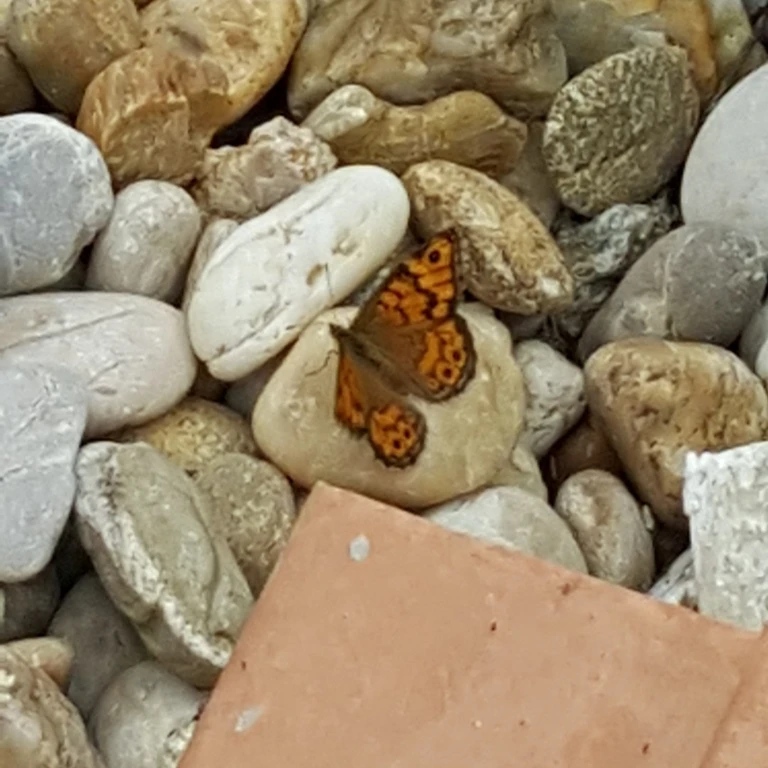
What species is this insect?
Lasiommata megera (also Pararge megera)
